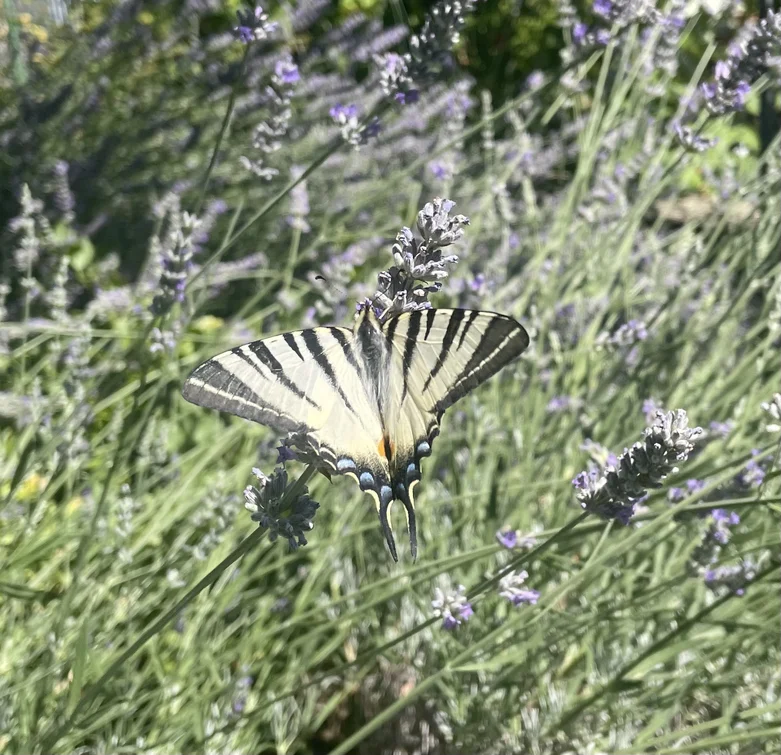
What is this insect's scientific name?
Iphiclides podalirius
